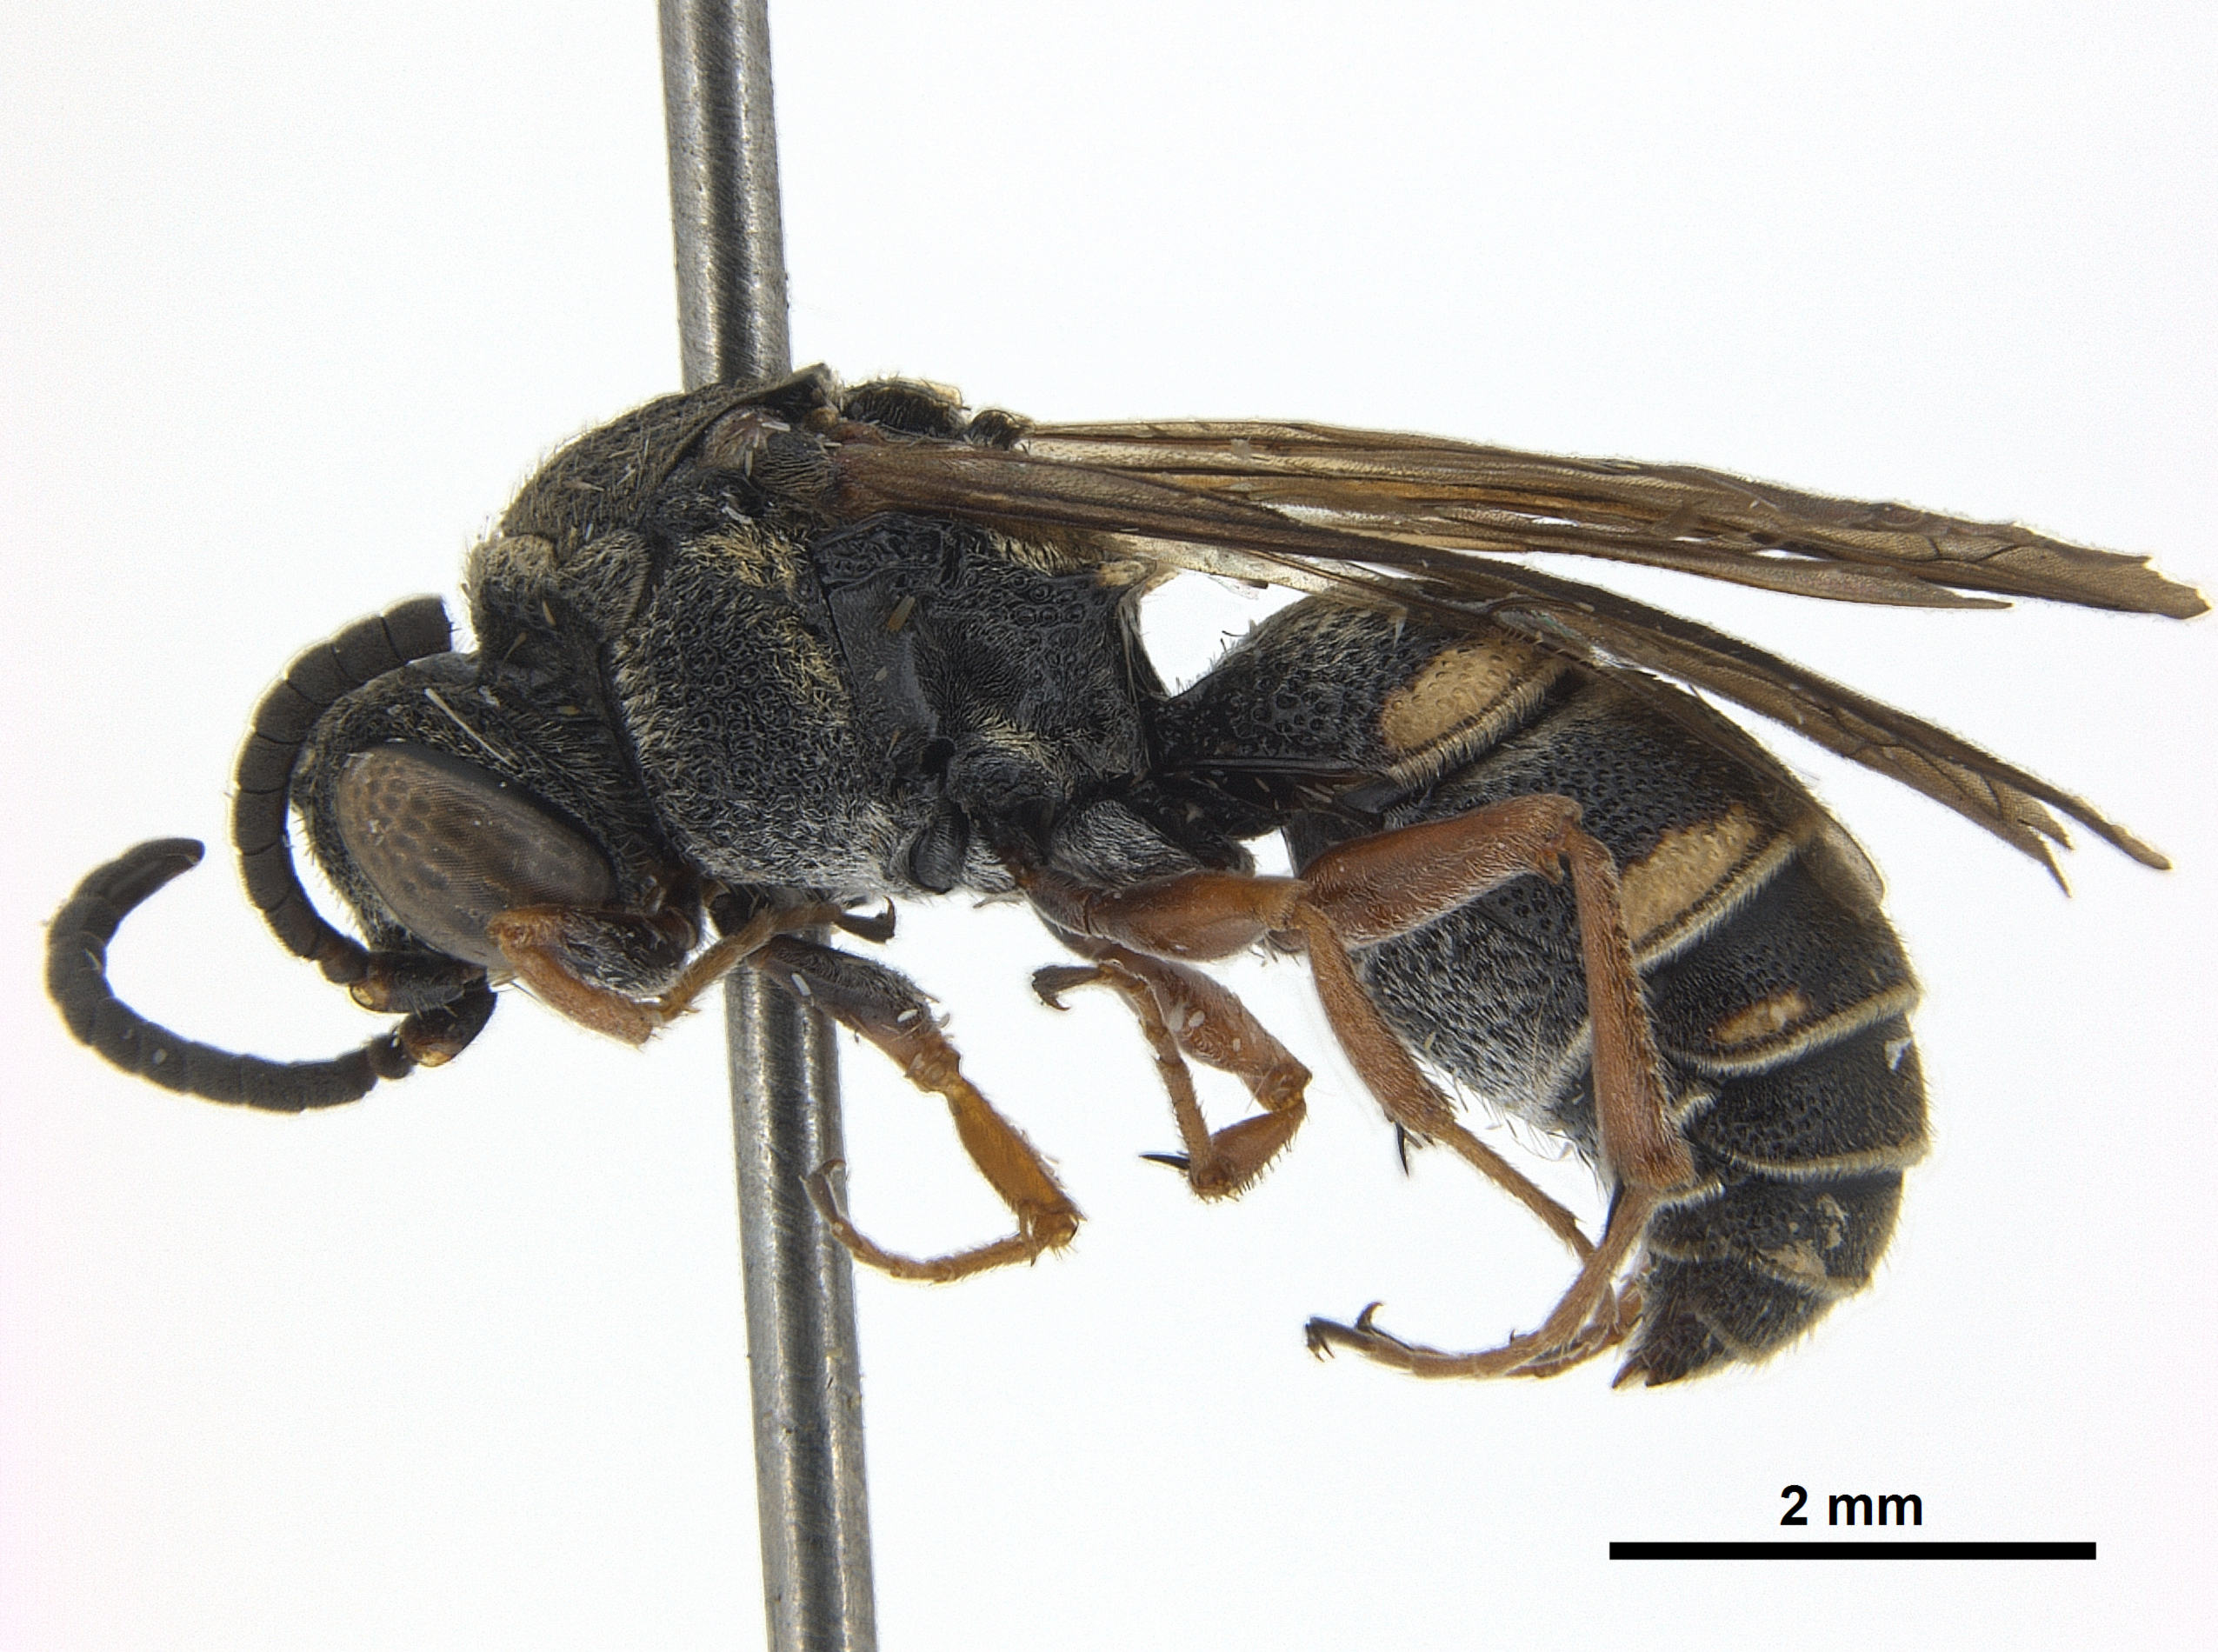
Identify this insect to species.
Zanysson plesius
